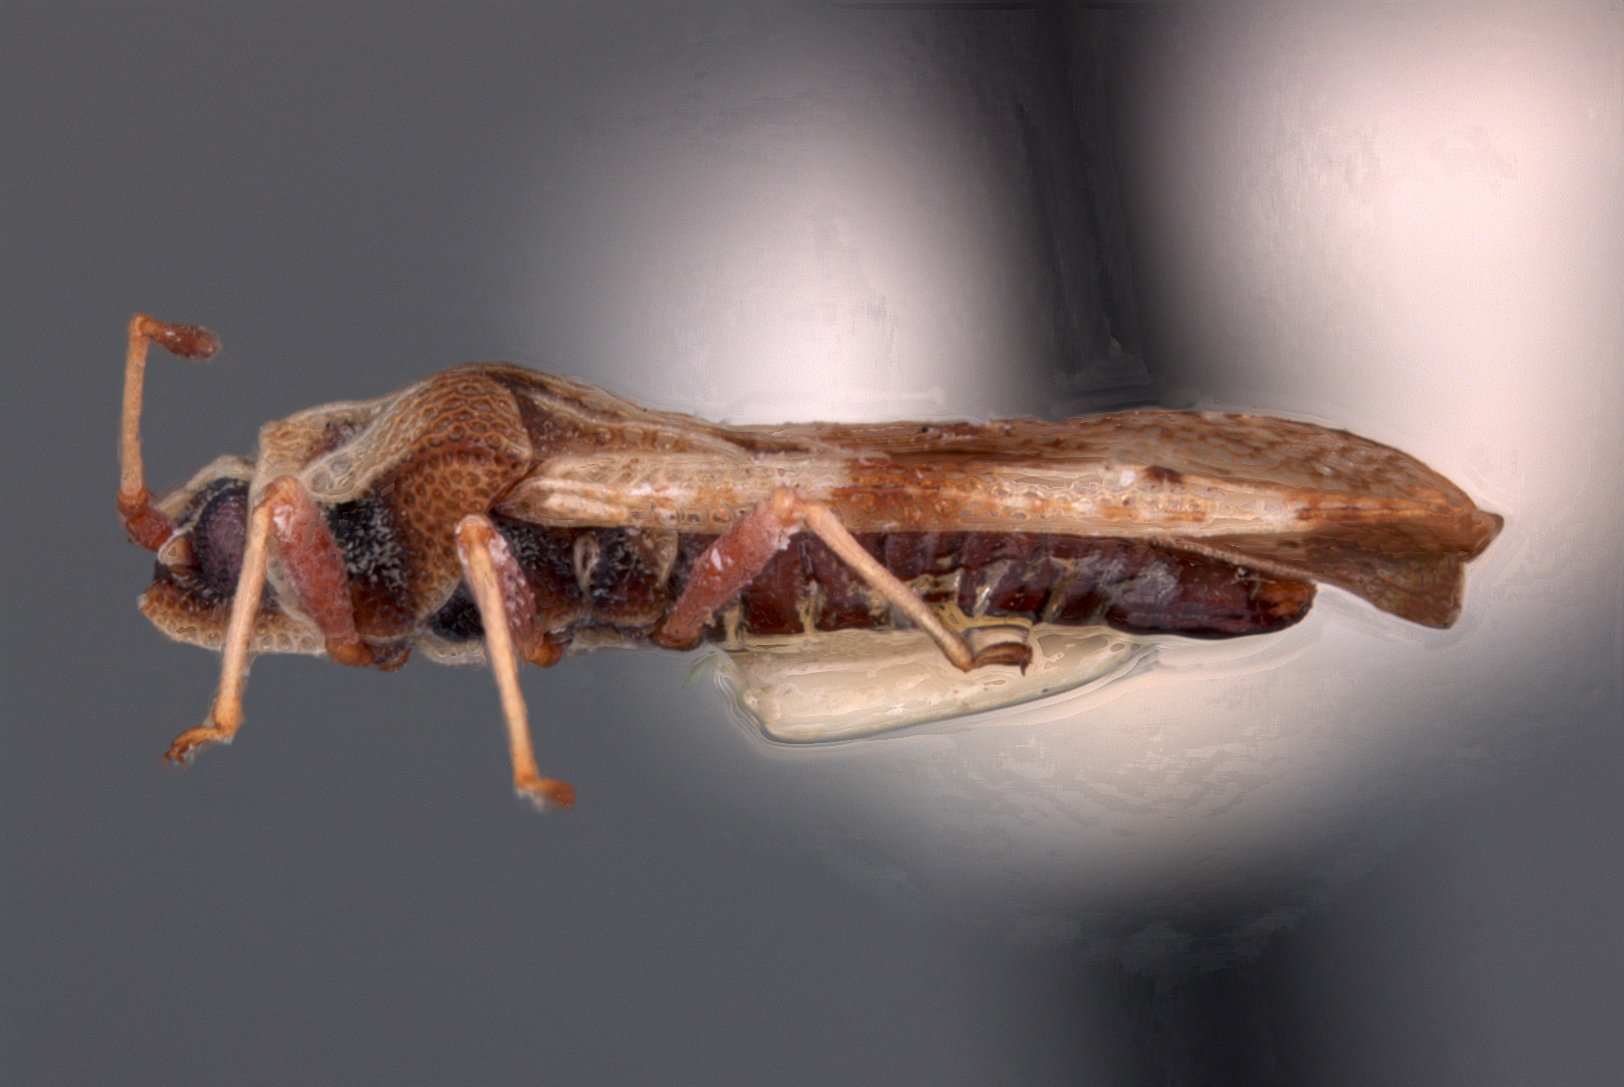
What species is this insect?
Cysteochila otaviana
